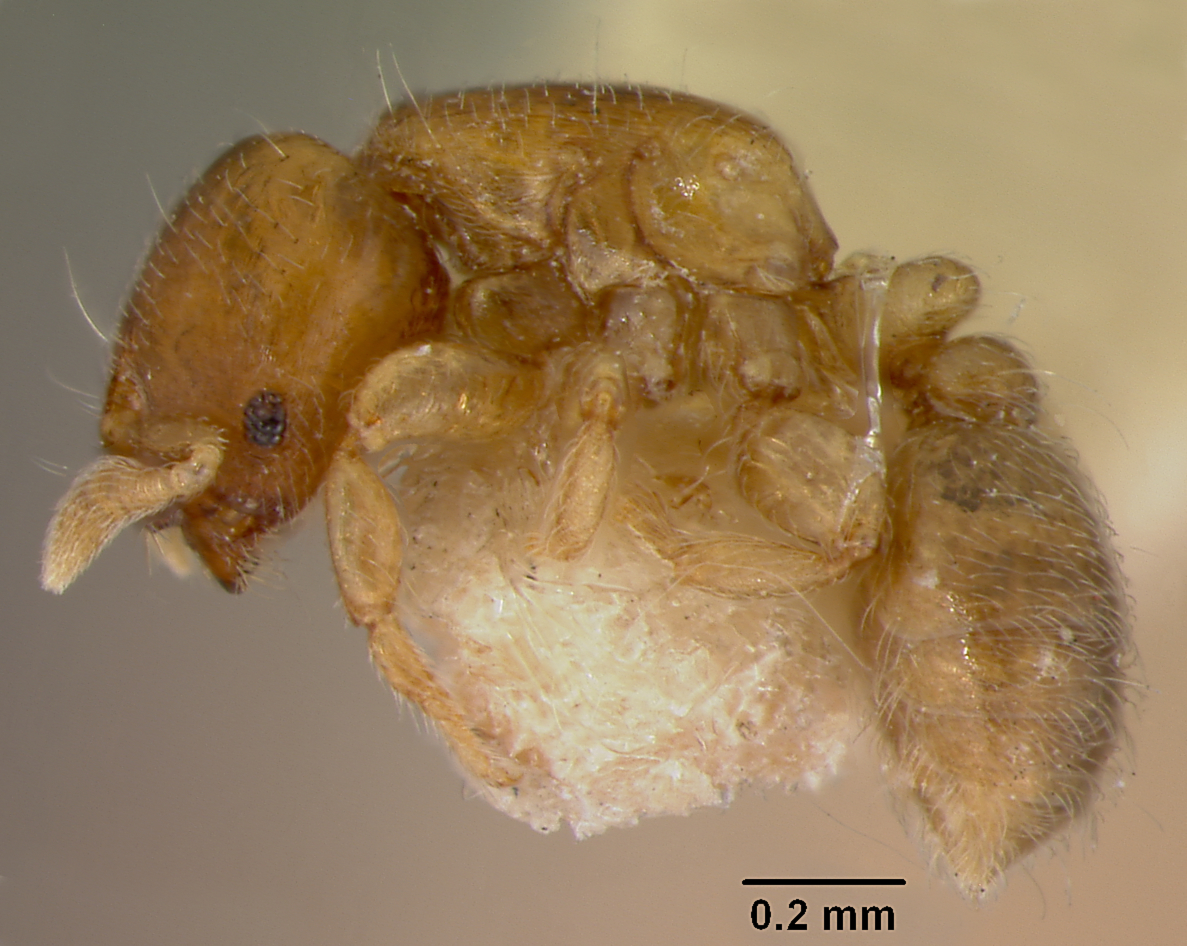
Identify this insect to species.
Rhopalomastix rothneyi
